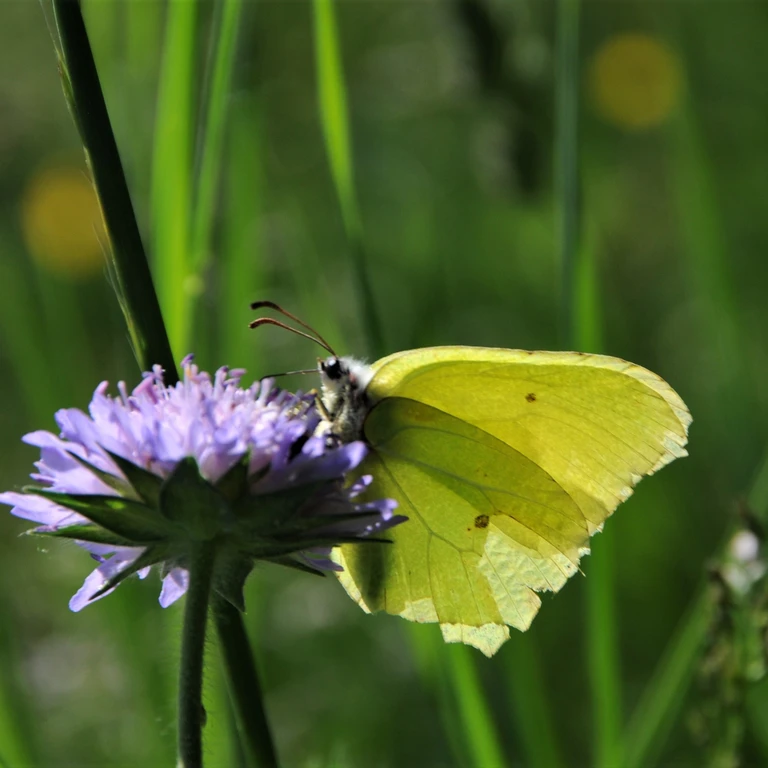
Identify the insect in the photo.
Gonepteryx rhamni
